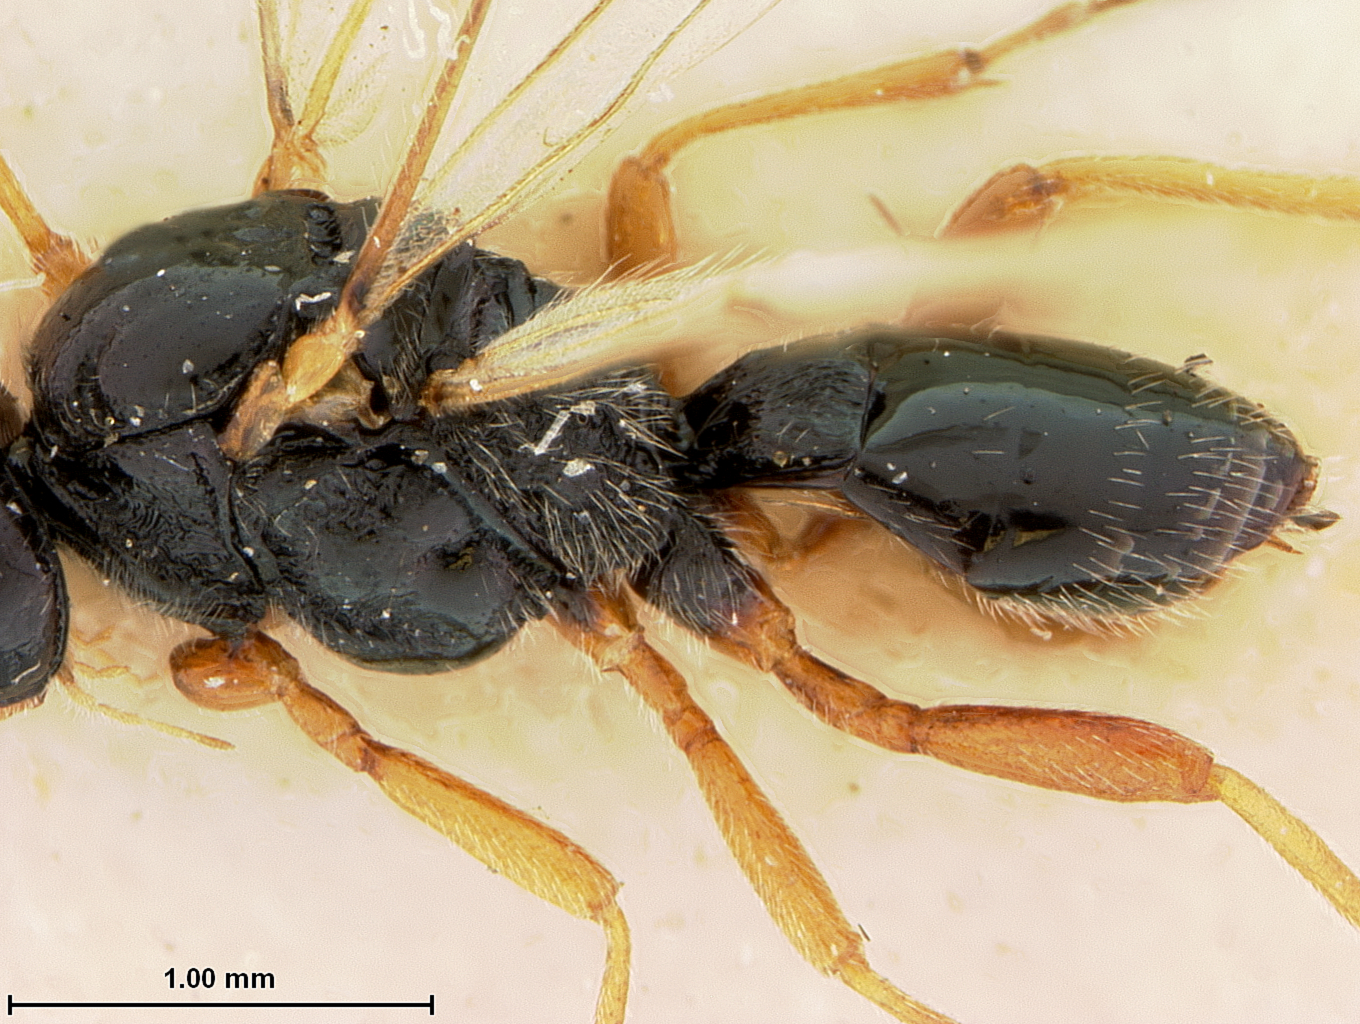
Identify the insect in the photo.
Opius stelfoxi
